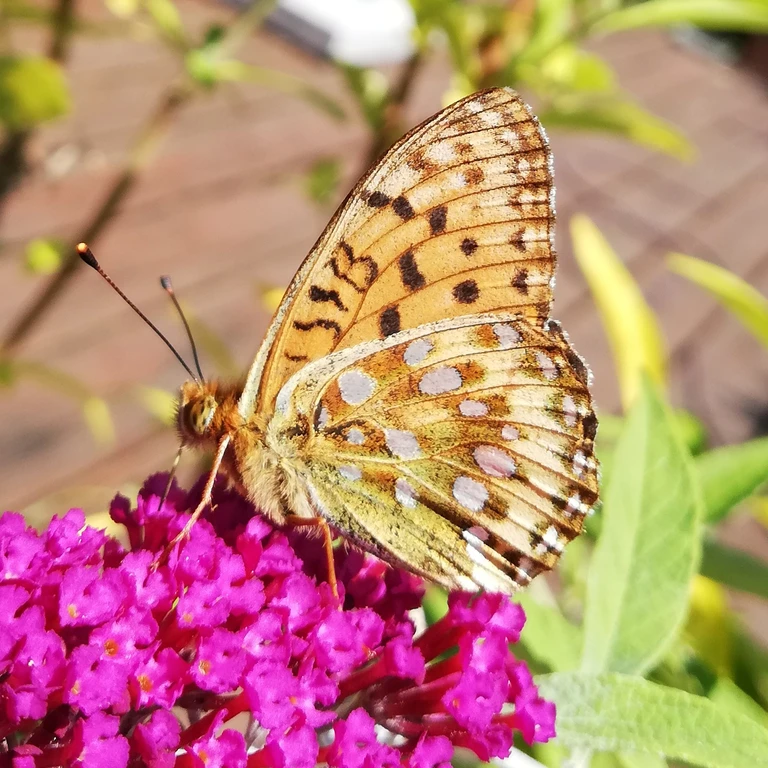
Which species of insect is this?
Speyeria aglaja
